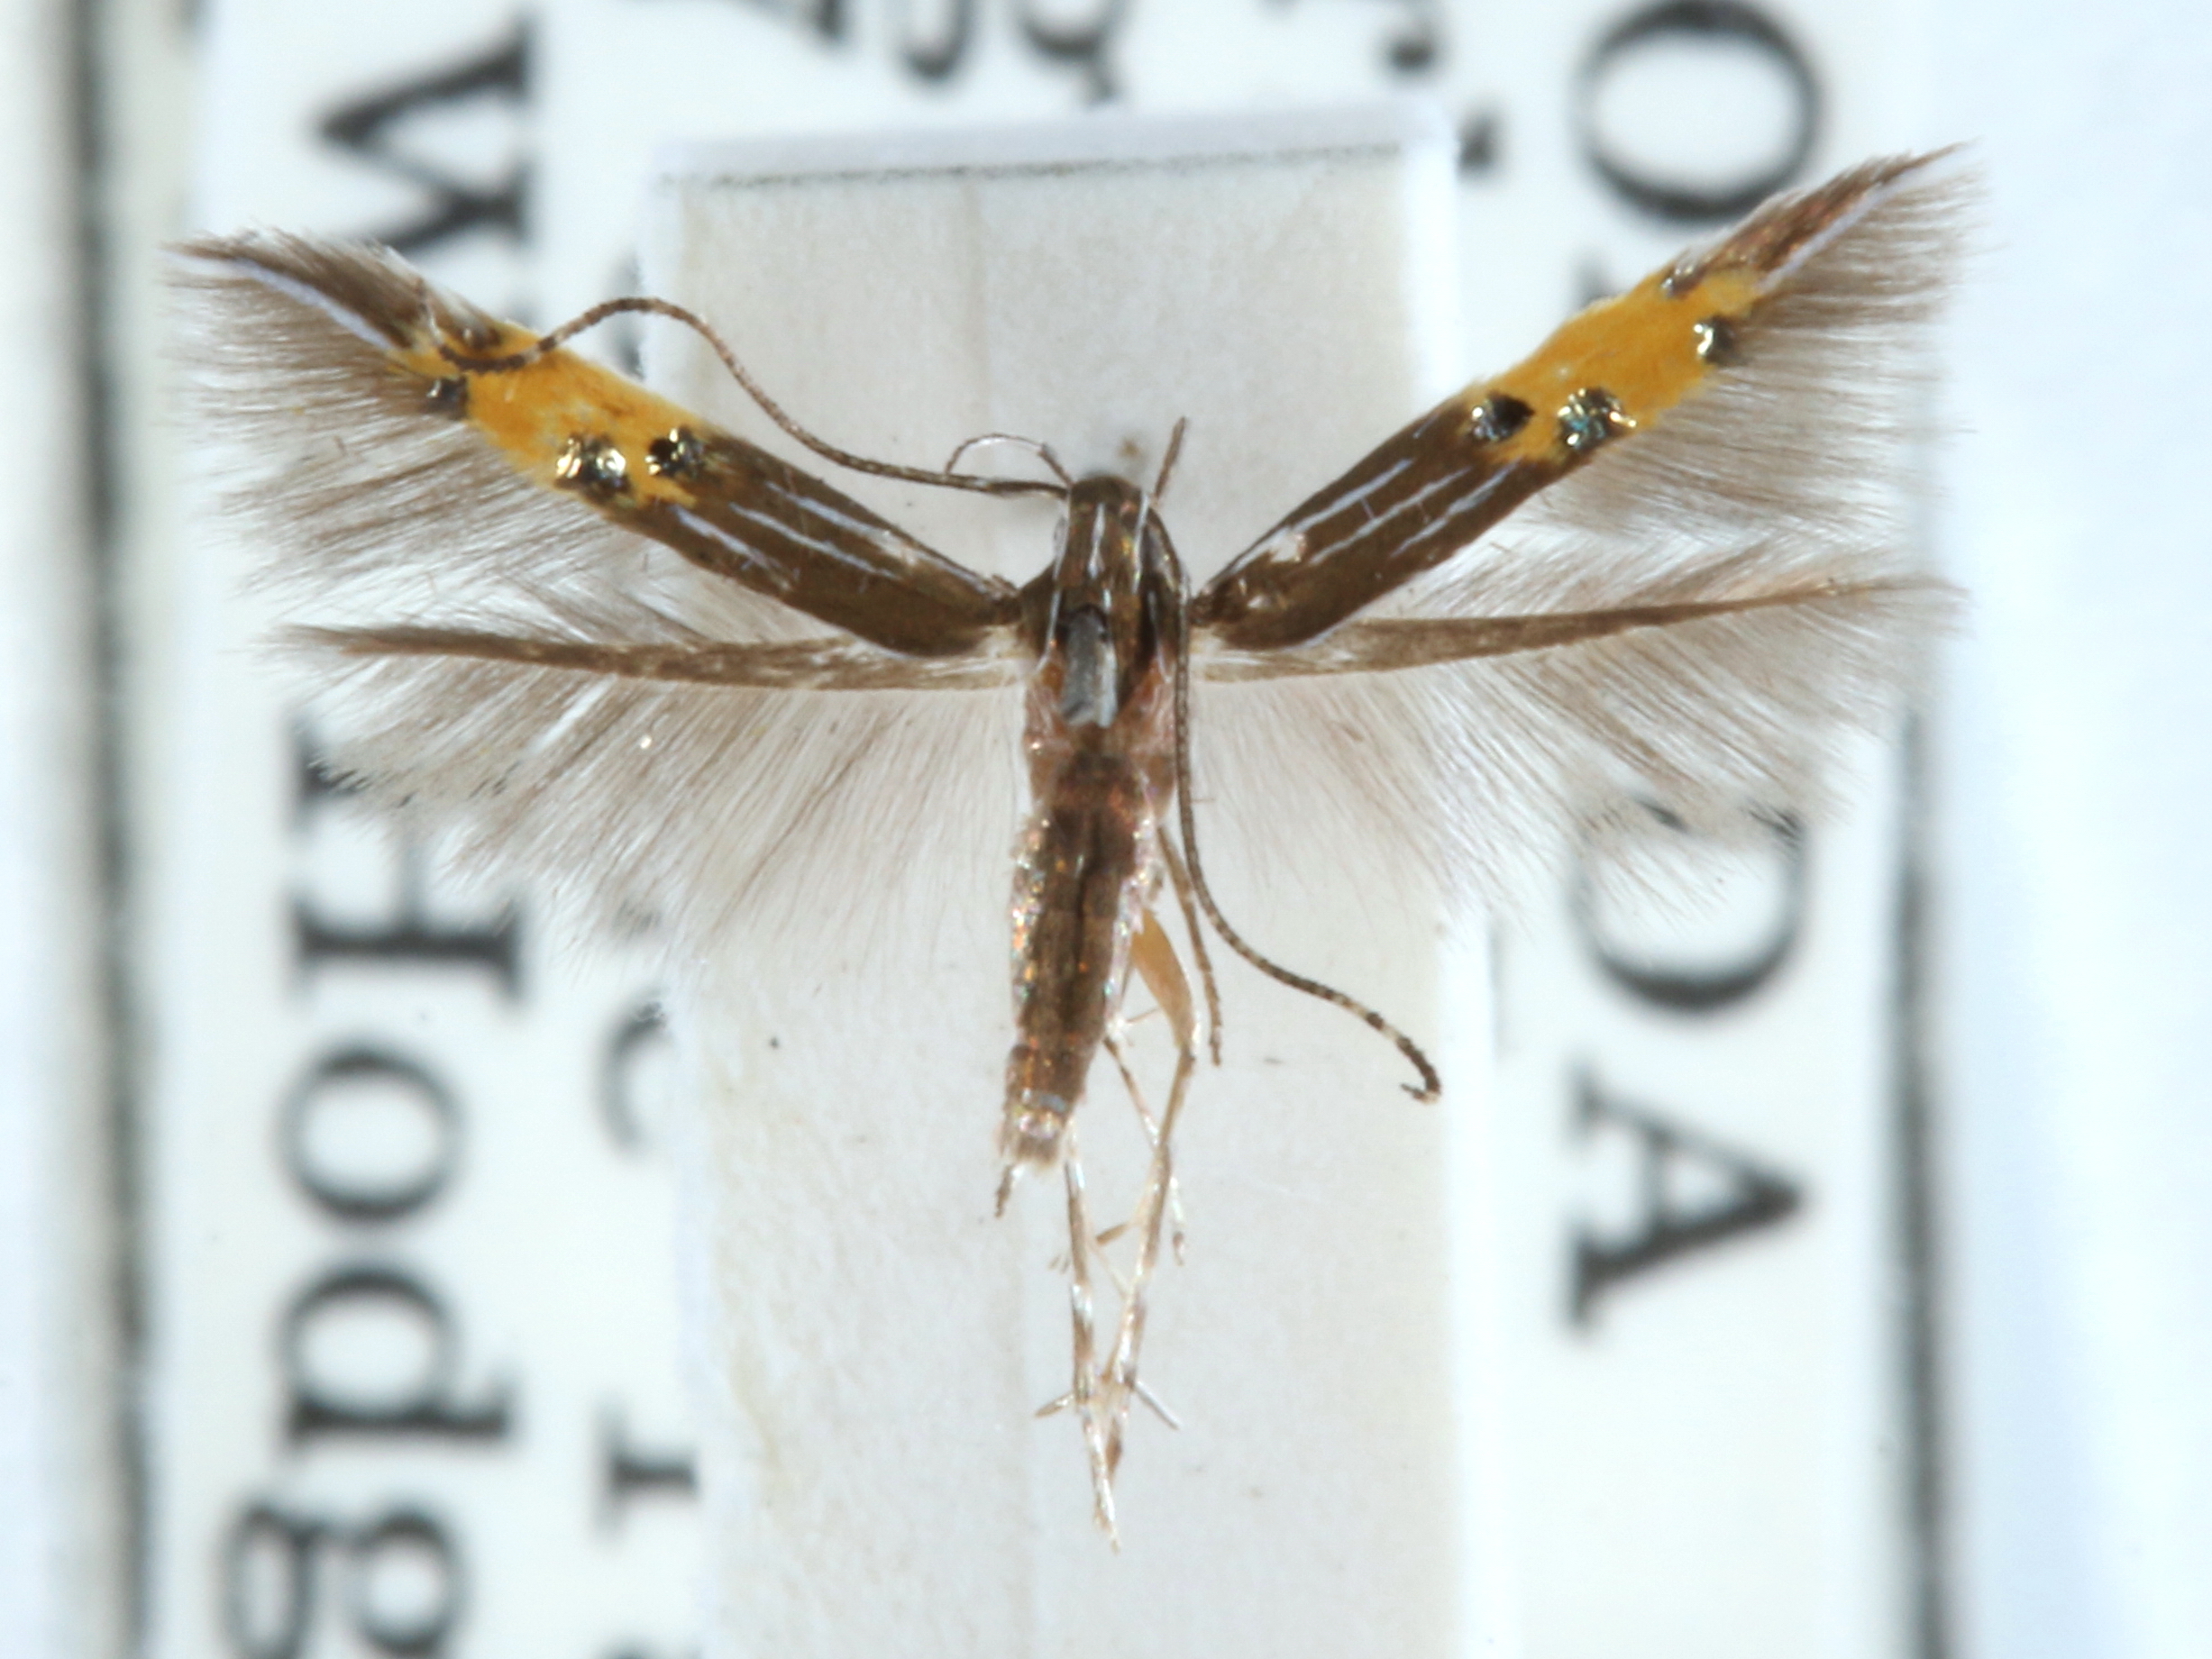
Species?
Cosmopterix delicatella
